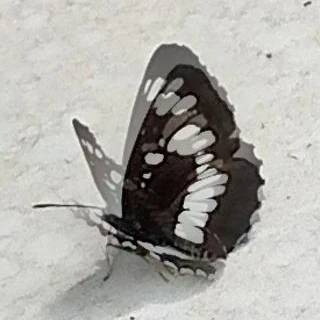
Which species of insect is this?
Neptis rivularis
